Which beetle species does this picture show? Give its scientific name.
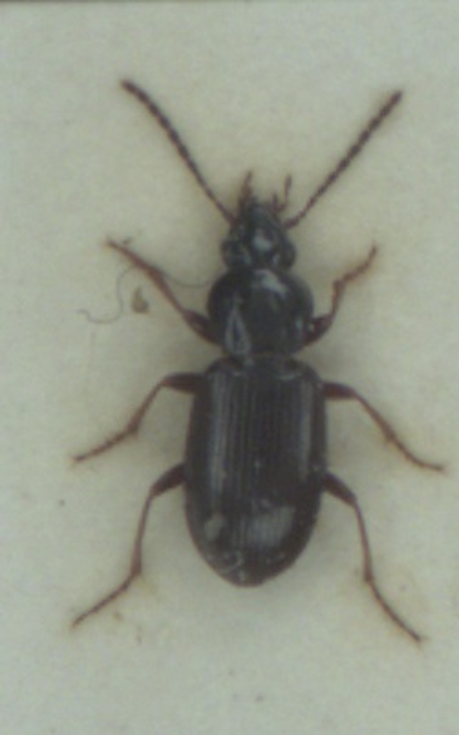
Pterostichus strenuus
